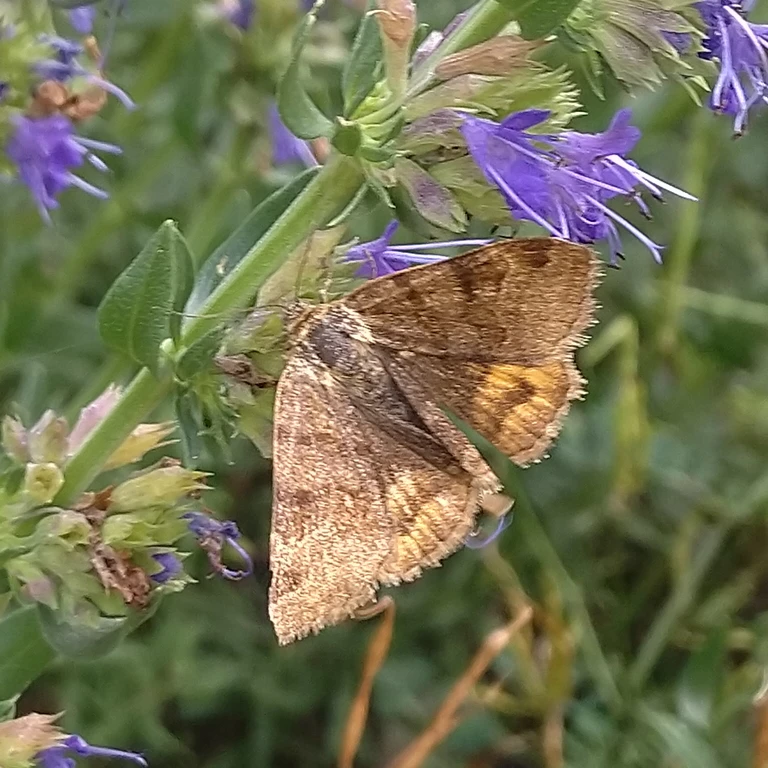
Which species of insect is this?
Euclidia glyphica
